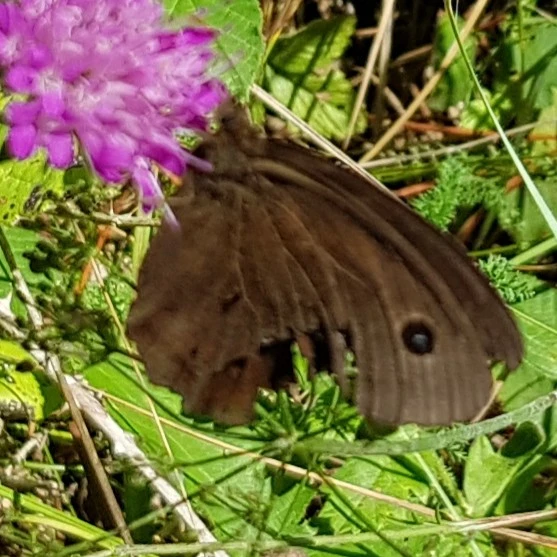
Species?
Minois dryas
